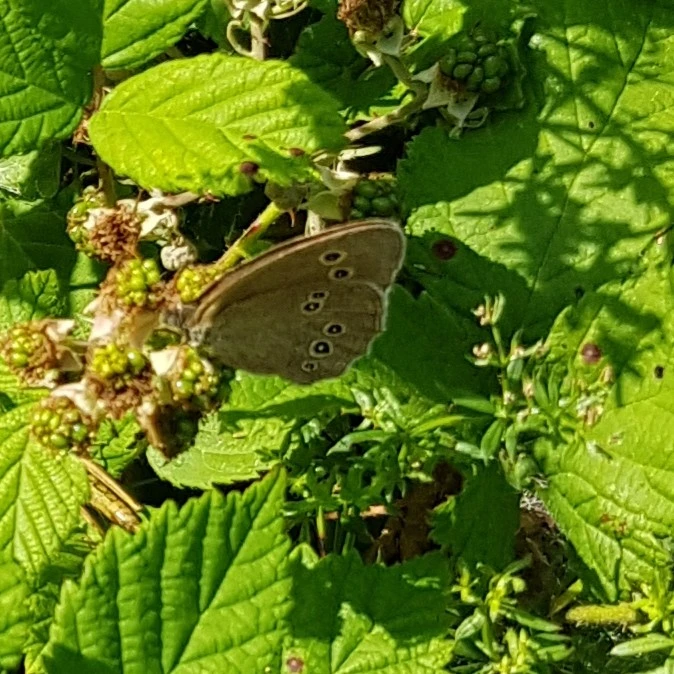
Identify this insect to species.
Aphantopus hyperantus
